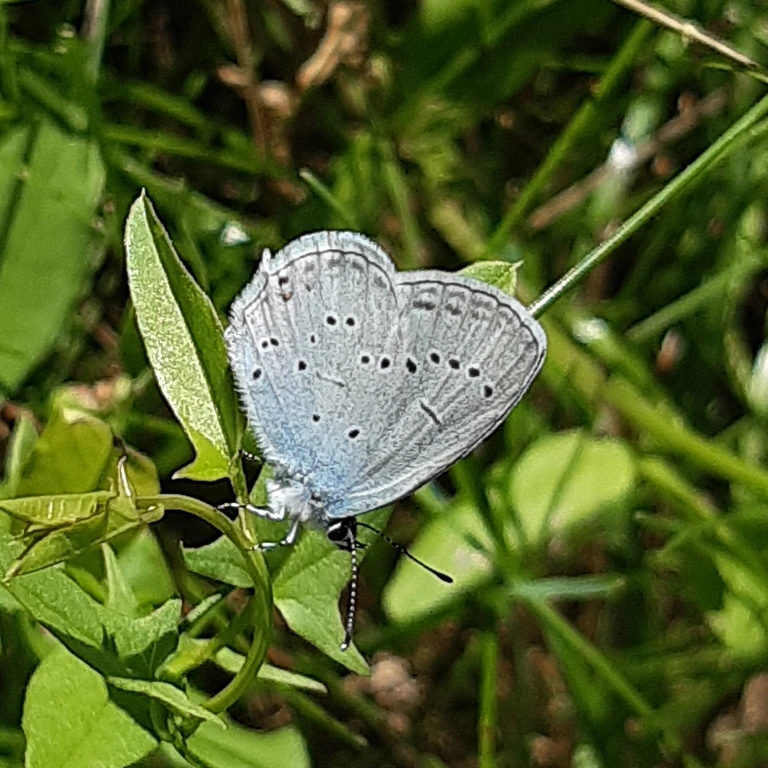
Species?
Cupido decolorata (also Elkalyce decolorata)
